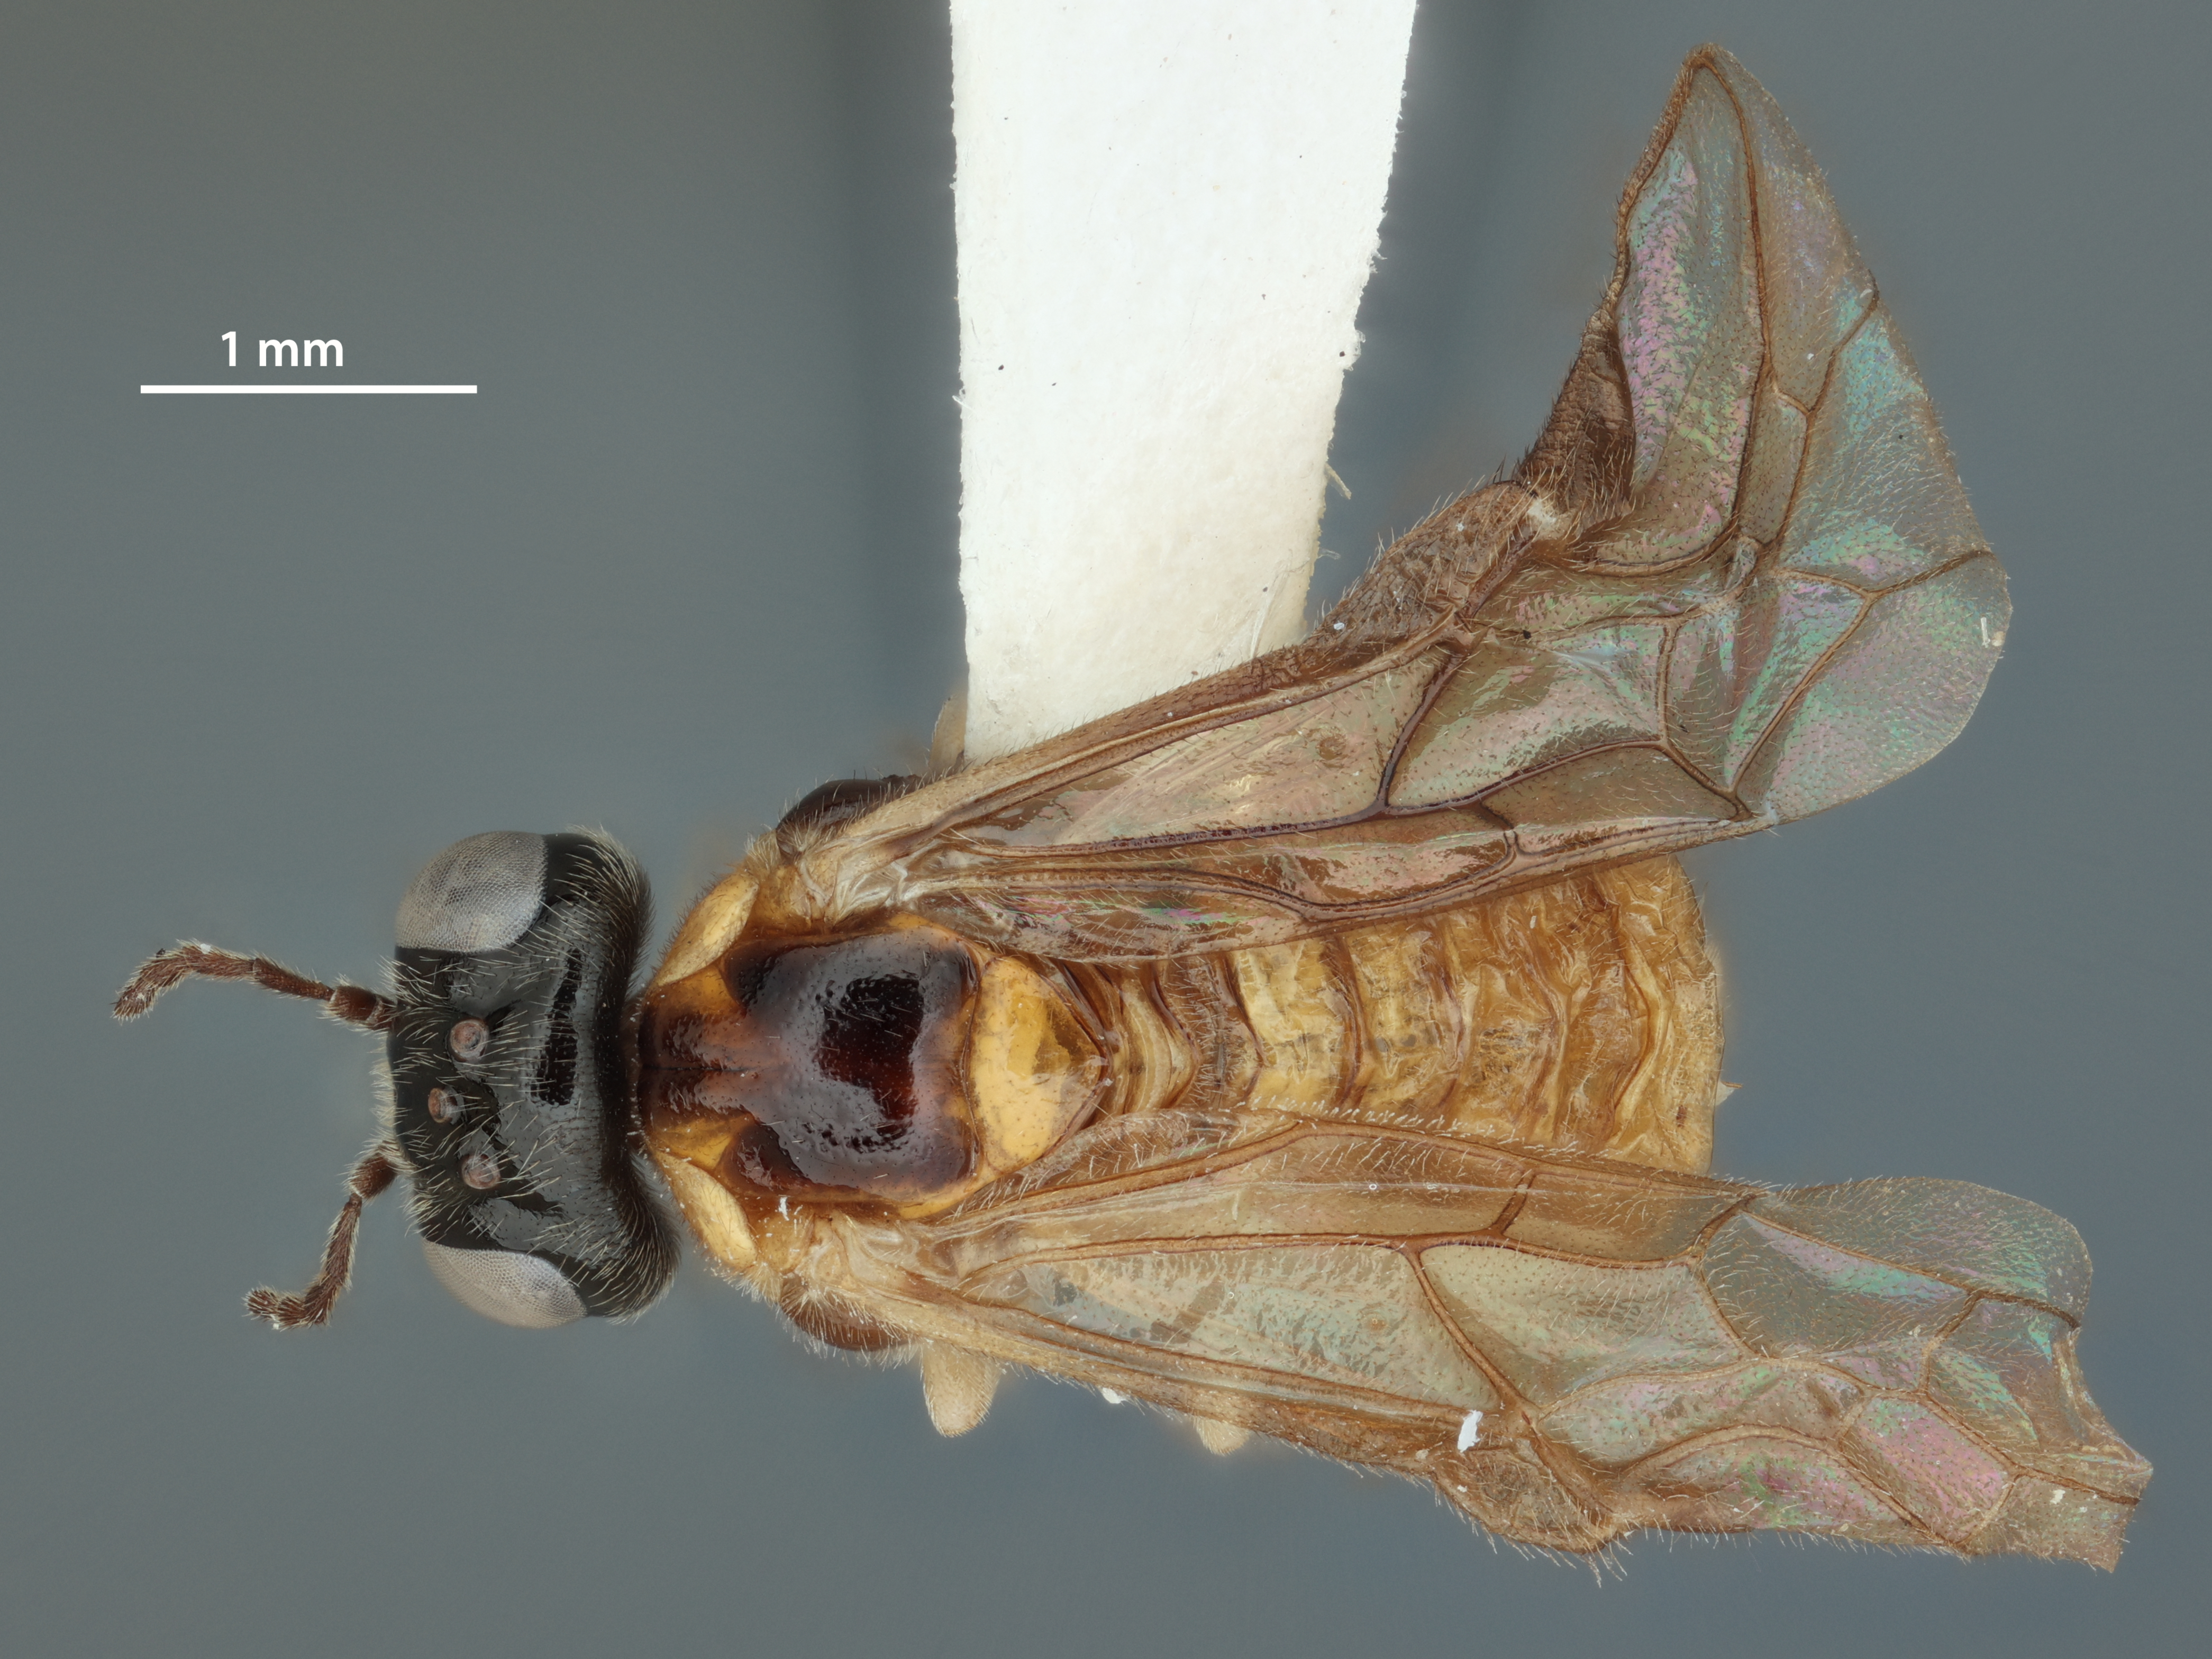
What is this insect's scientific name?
Acordulecera comoa
